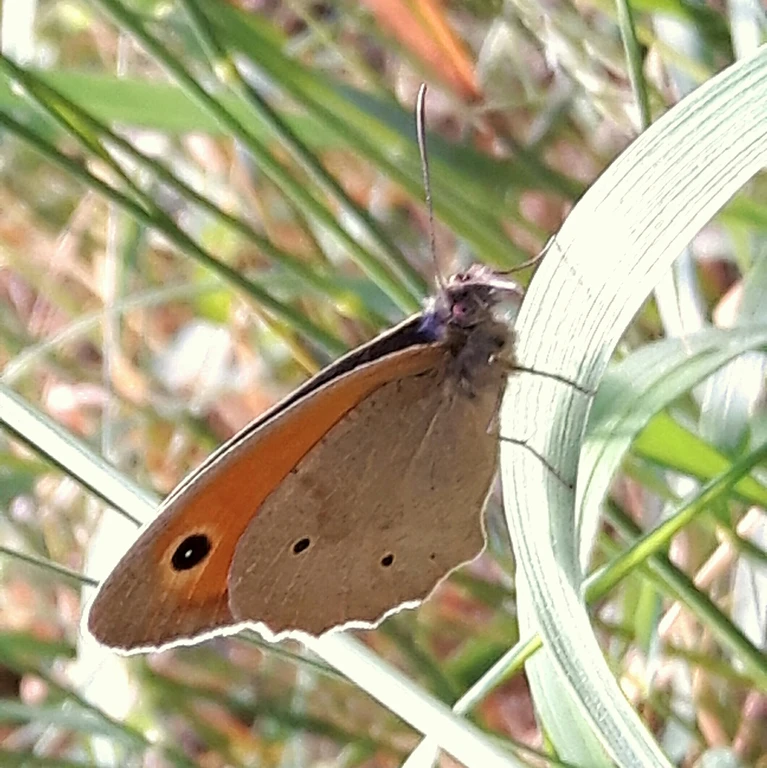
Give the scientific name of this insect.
Maniola jurtina
